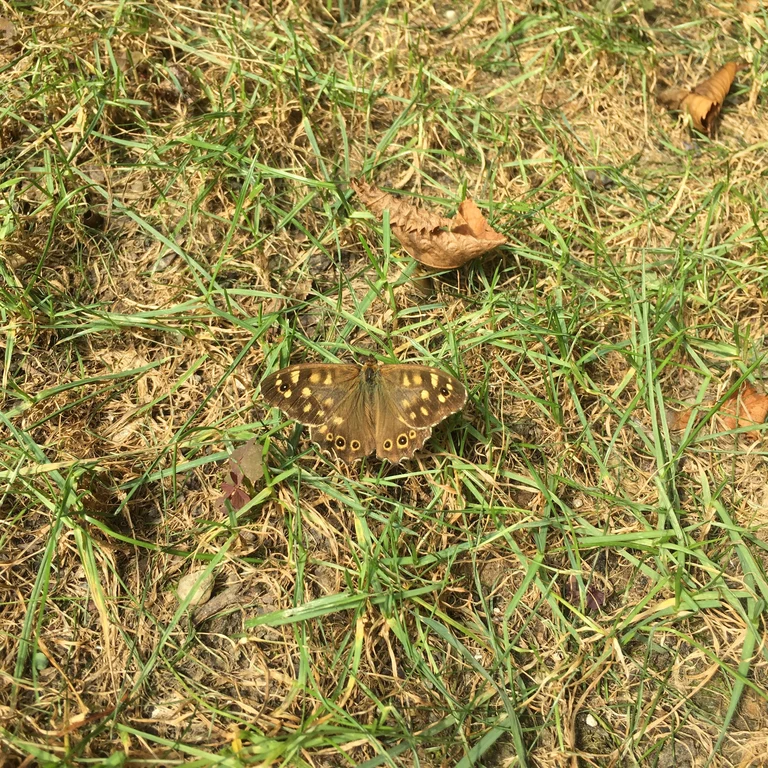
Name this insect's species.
Pararge aegeria
